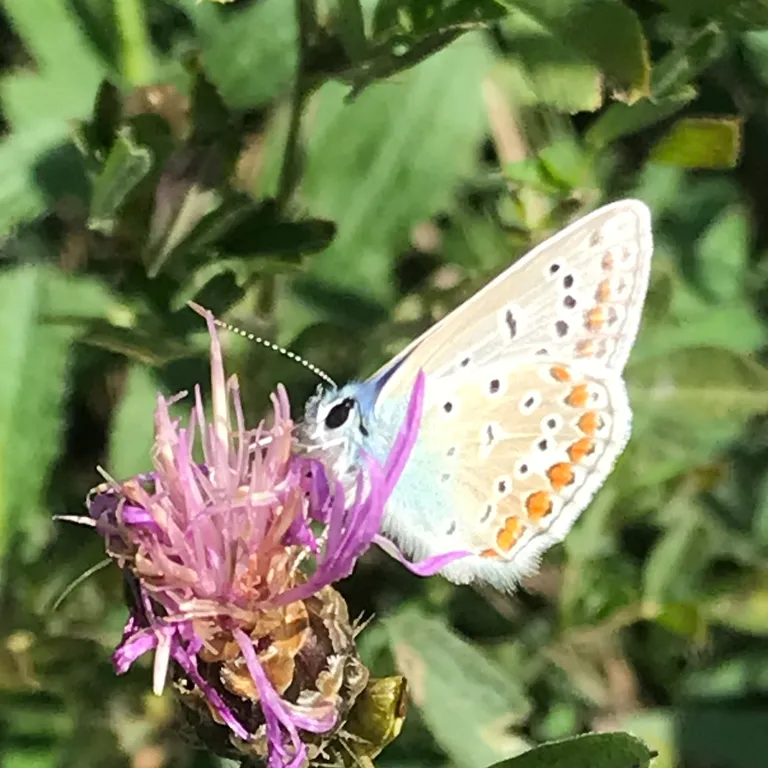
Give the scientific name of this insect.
Polyommatus icarus
